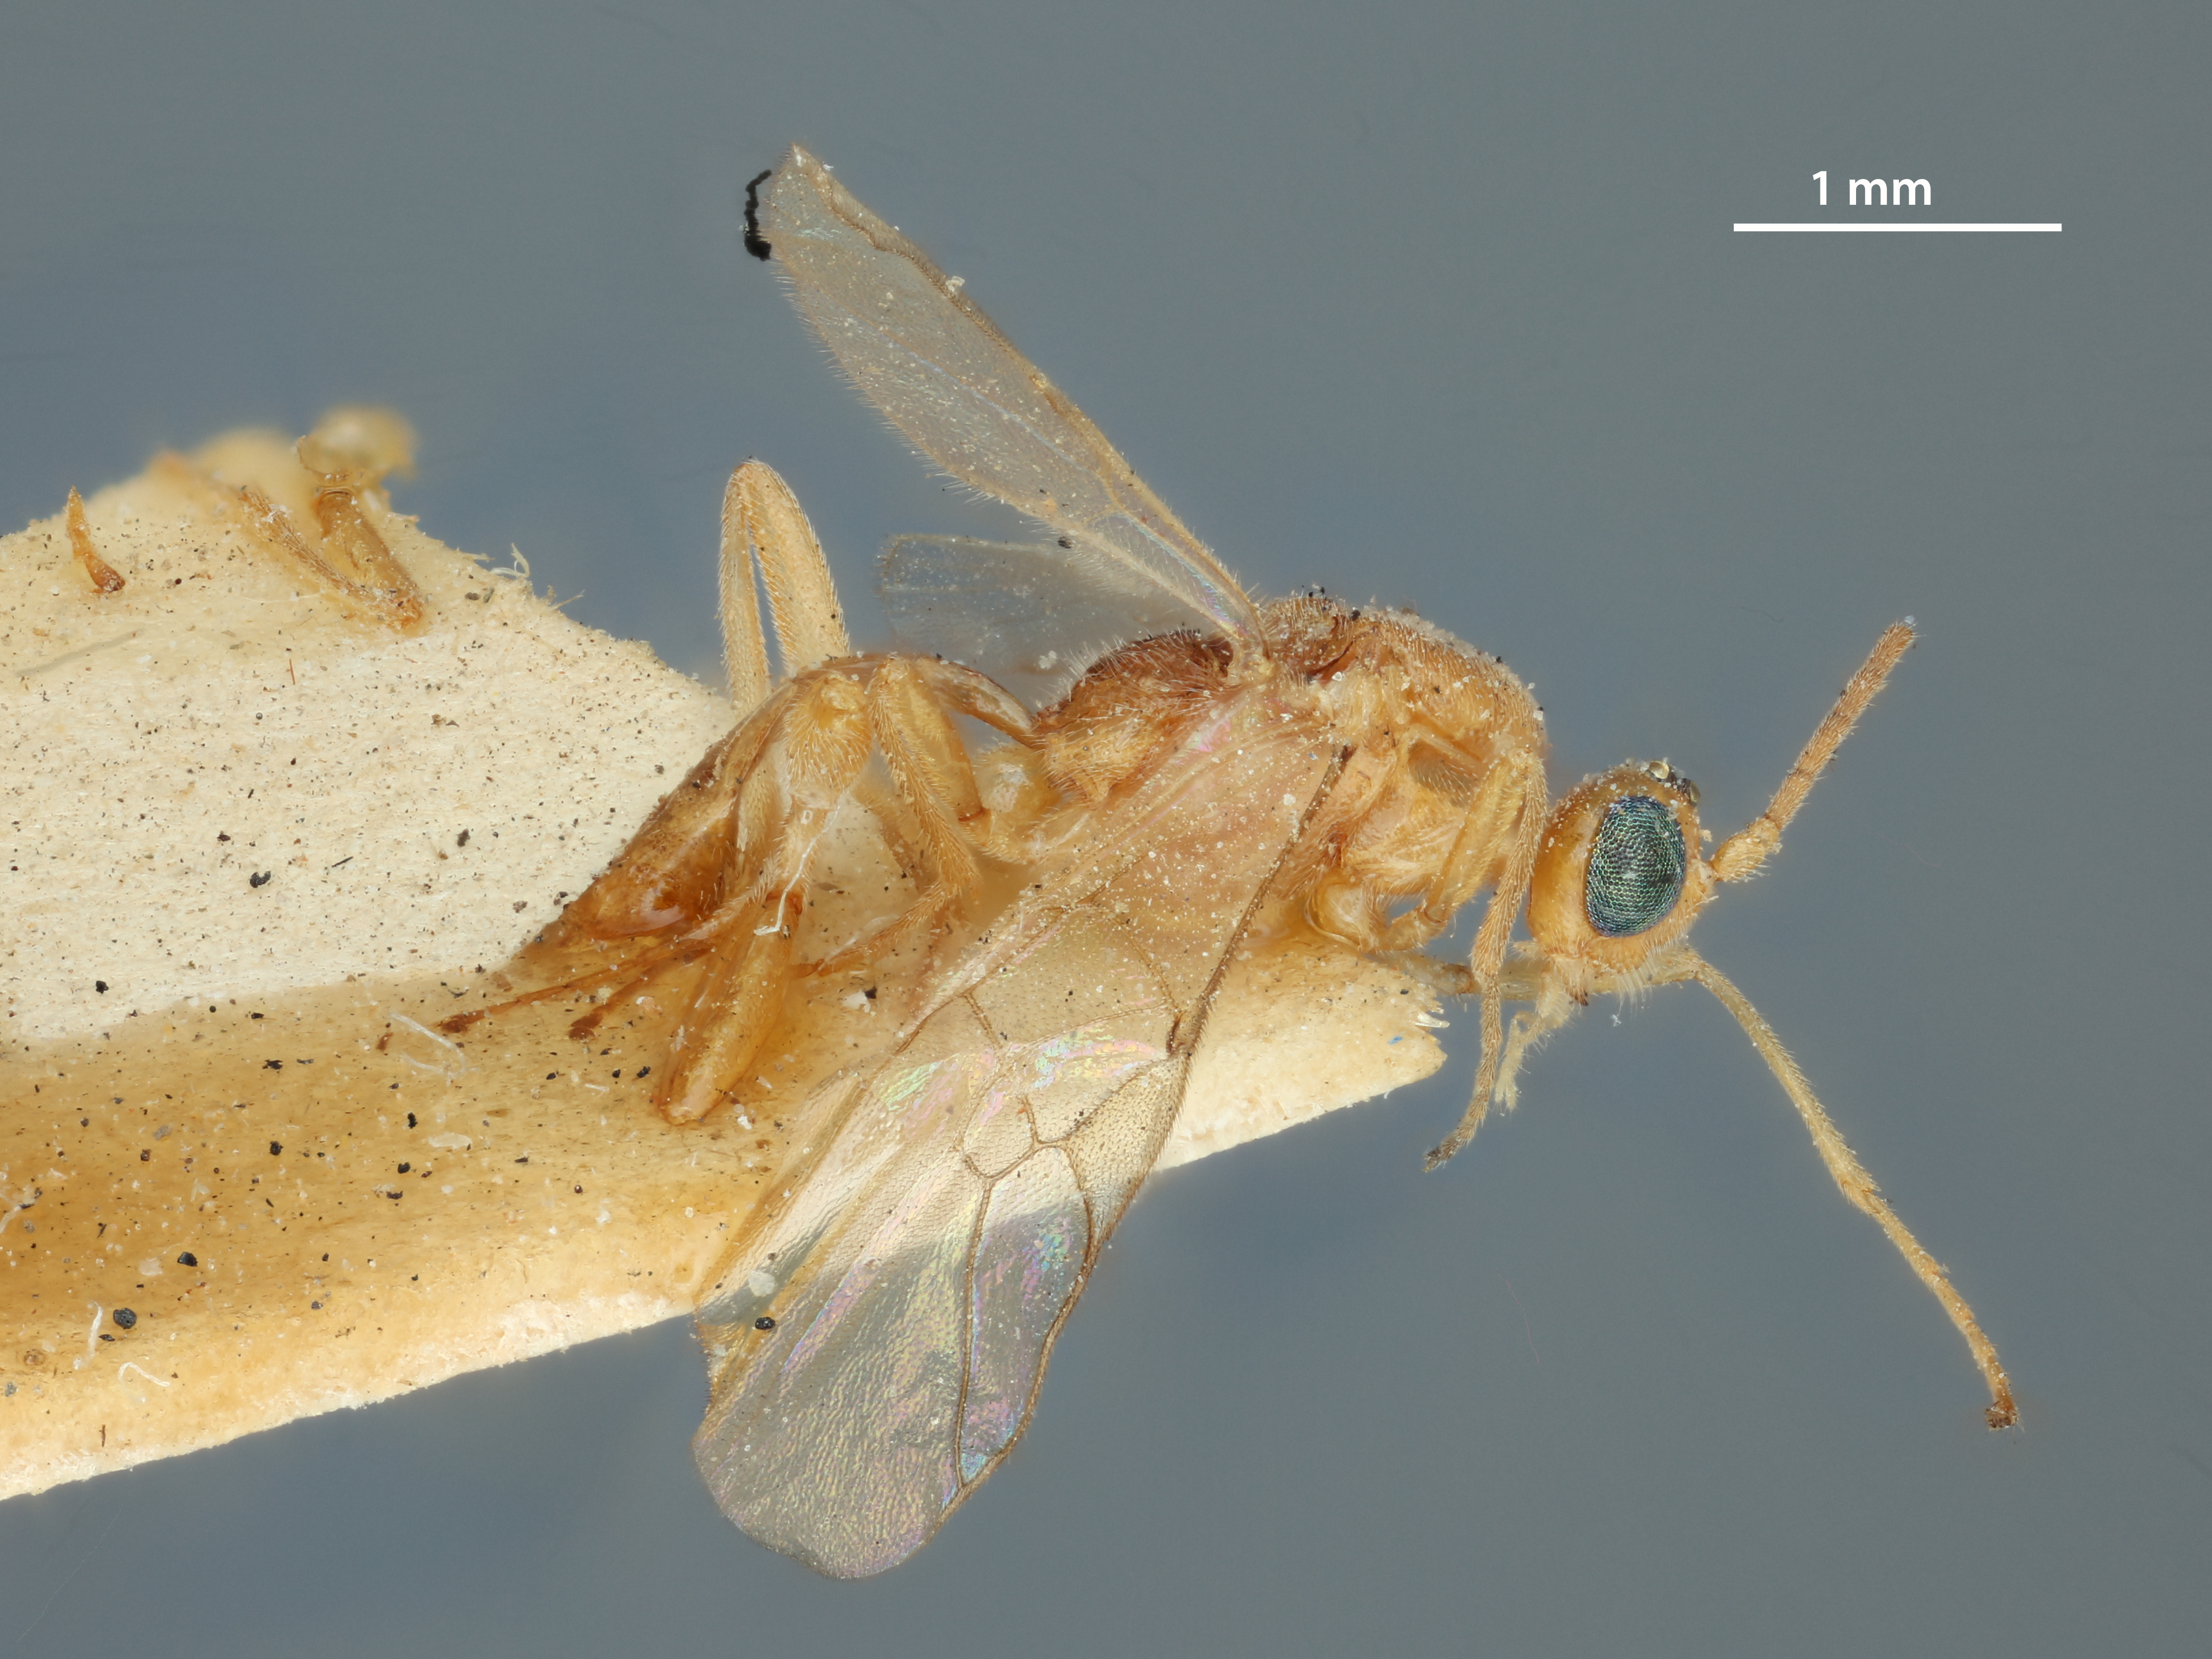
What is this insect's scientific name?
Meteorus coquilletti
